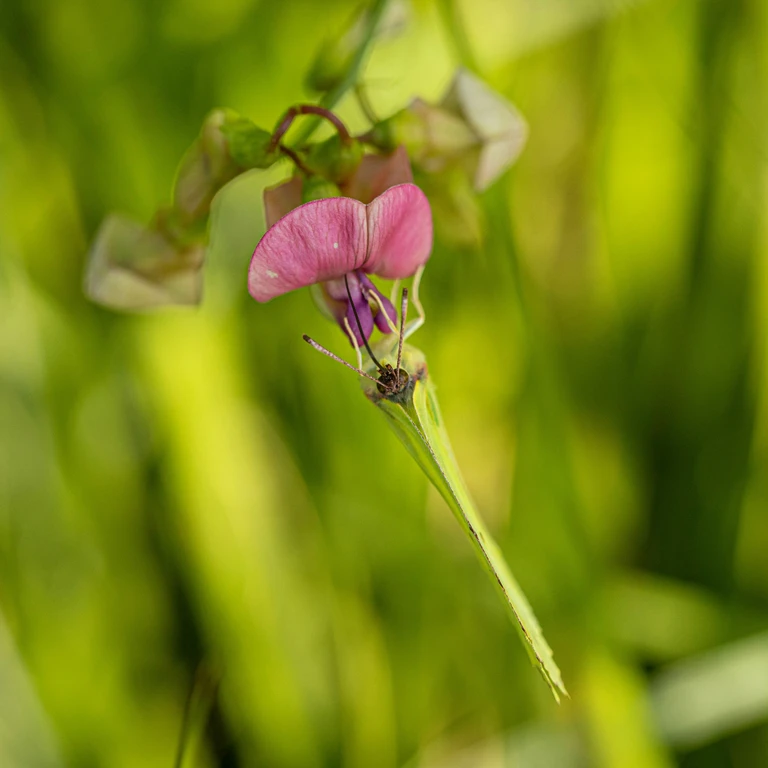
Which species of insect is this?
Gonepteryx rhamni
